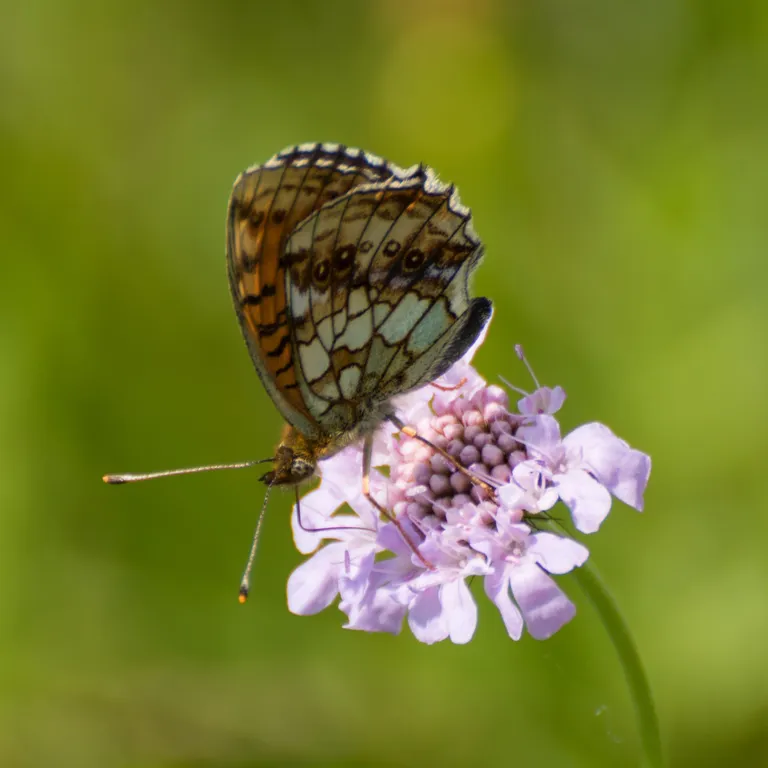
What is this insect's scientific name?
Brenthis ino
